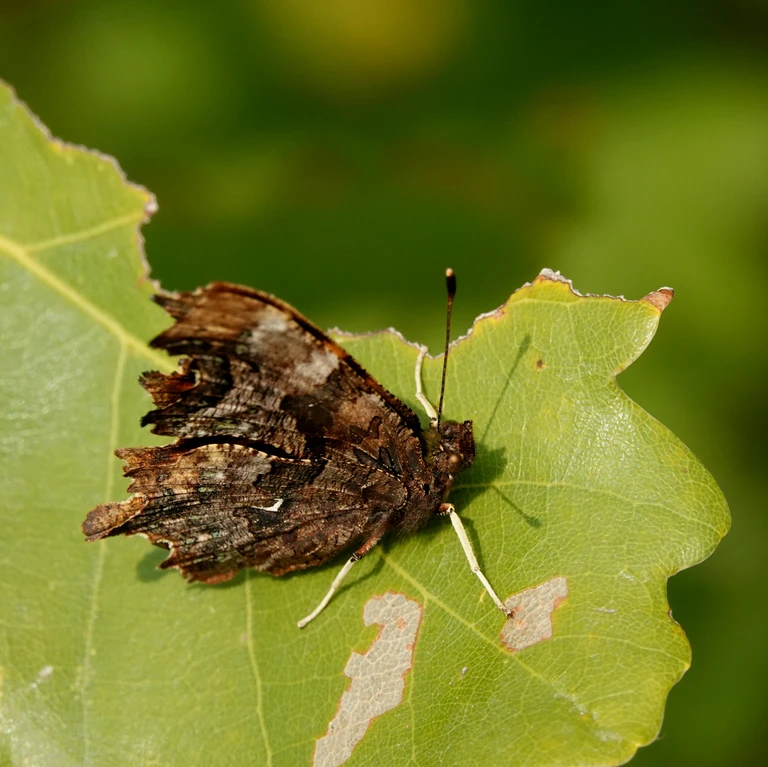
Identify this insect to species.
Polygonia c-album
